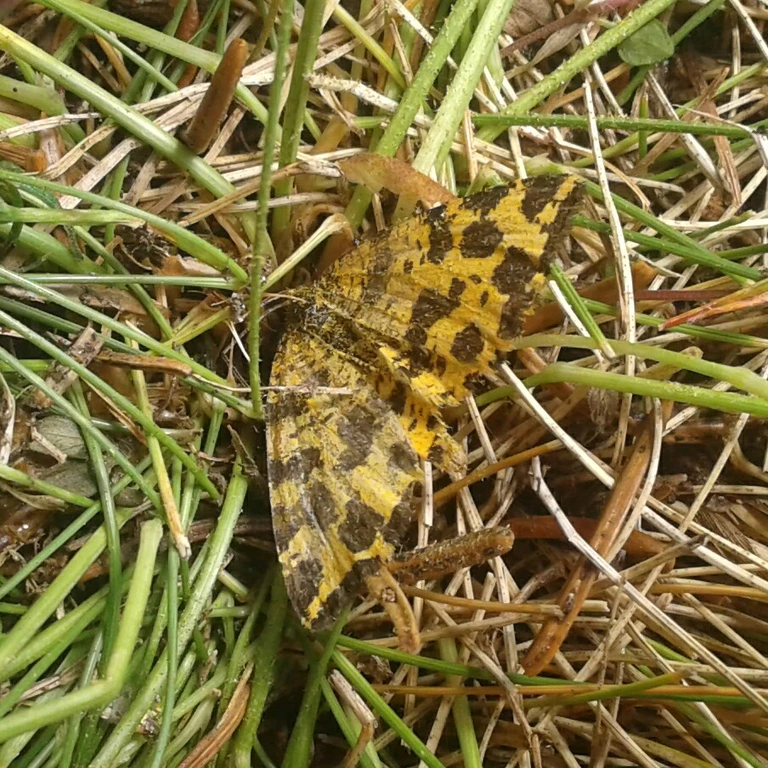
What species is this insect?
Pseudopanthera macularia
